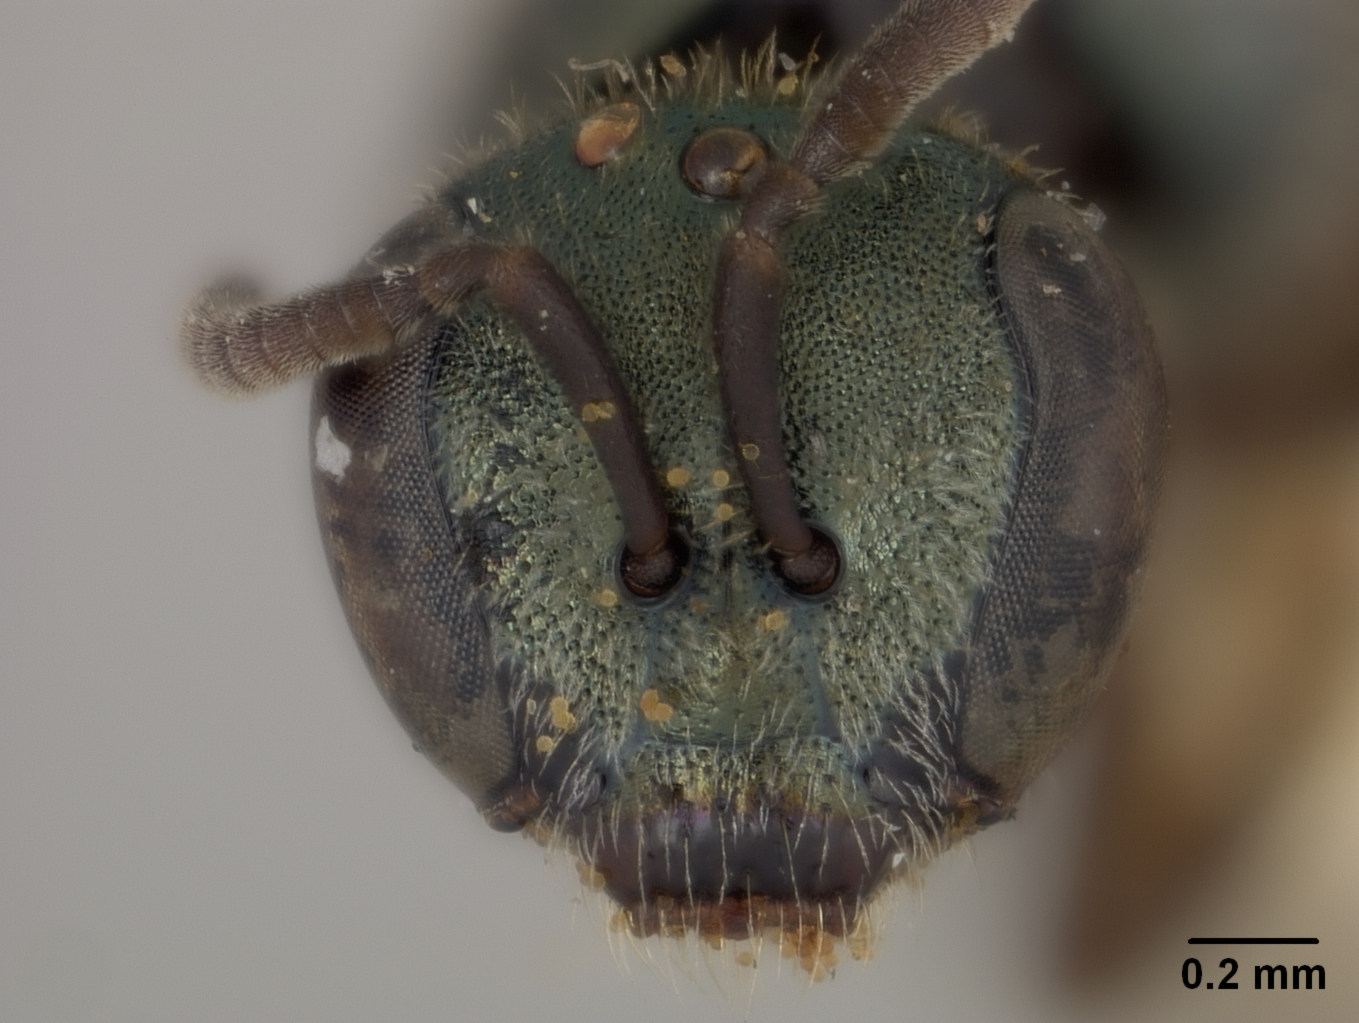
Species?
Halictus sanctivincenti
